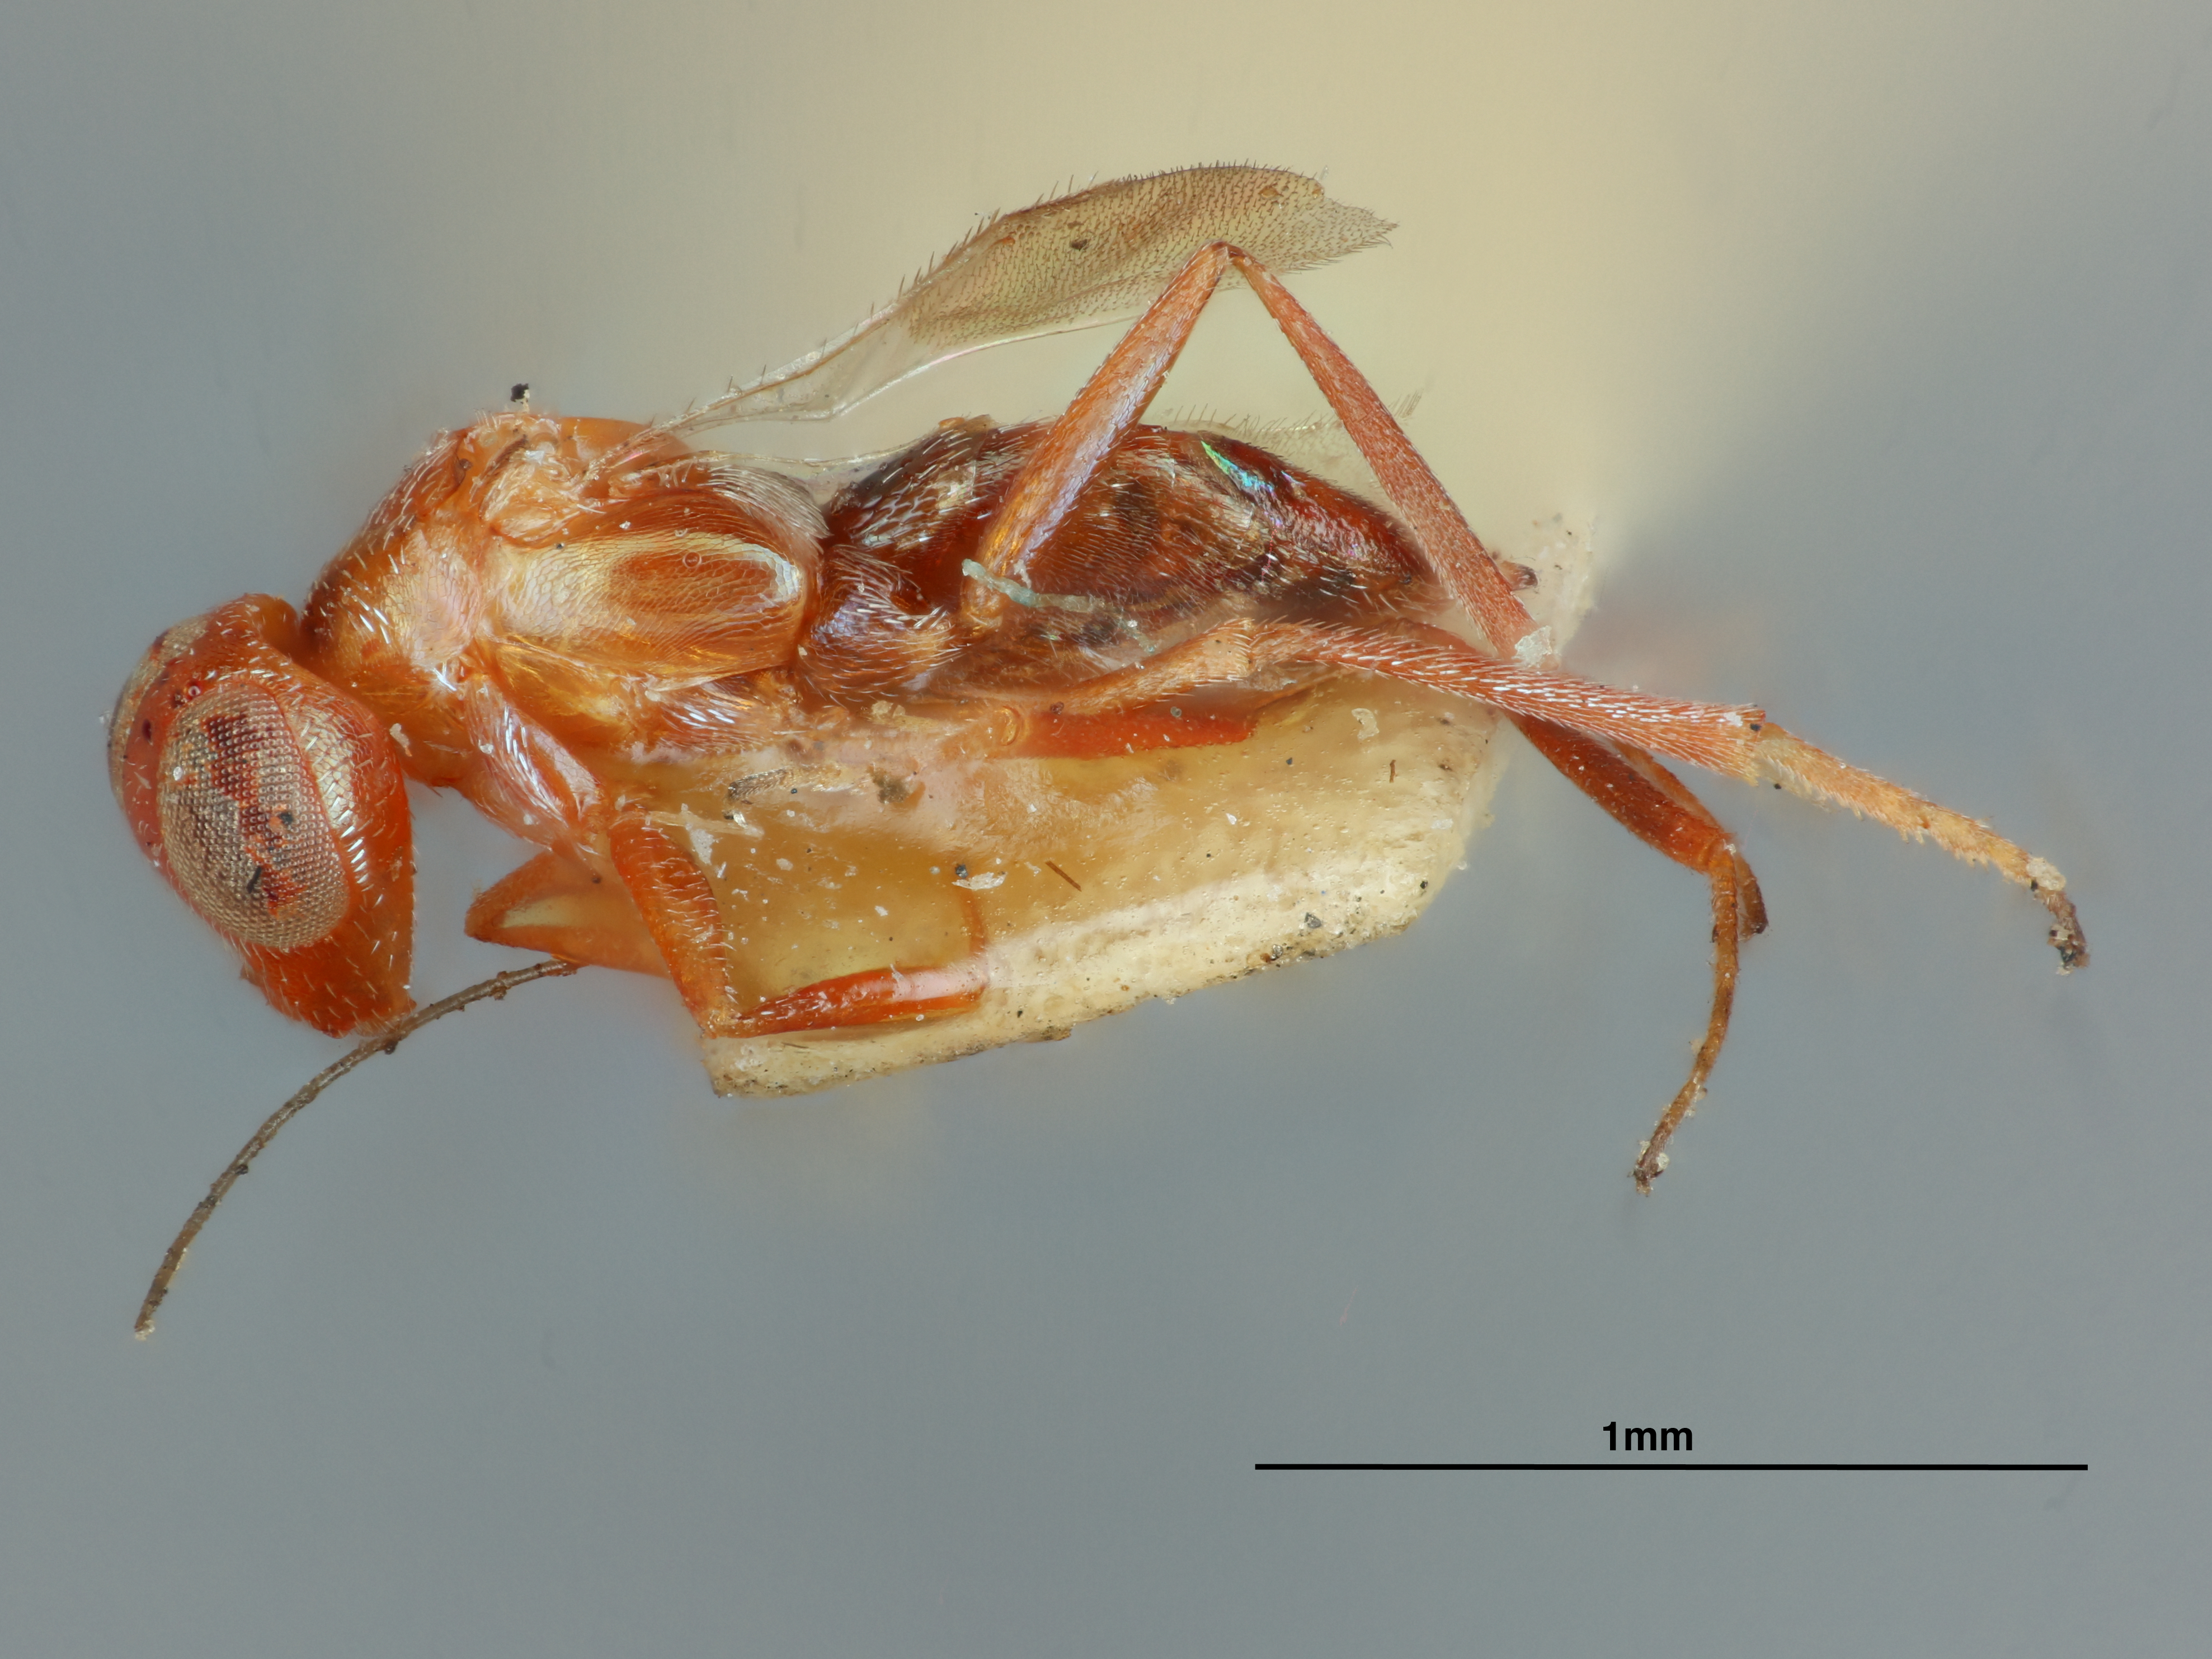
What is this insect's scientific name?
Anusia neomexicana
